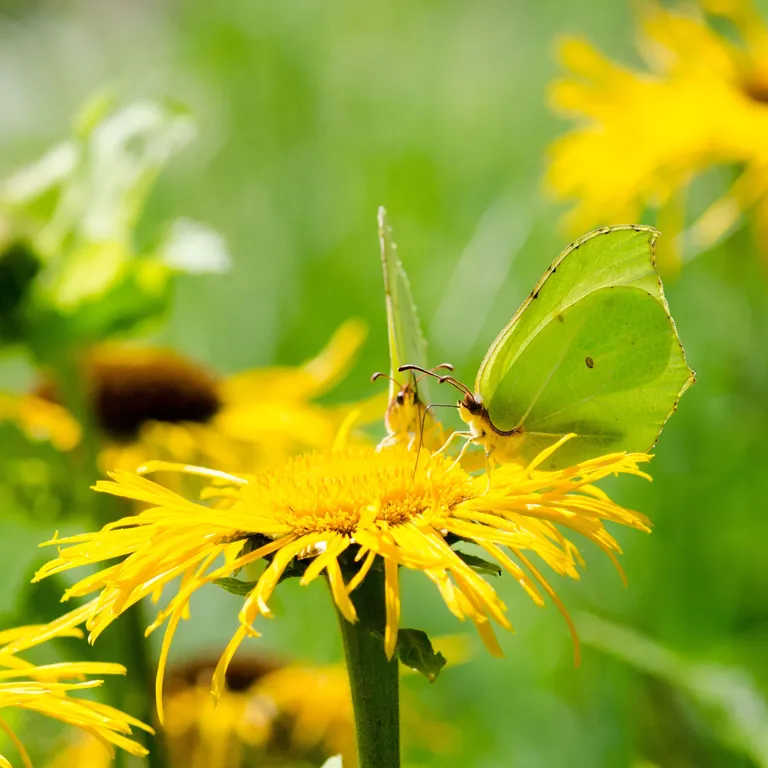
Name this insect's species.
Gonepteryx rhamni
